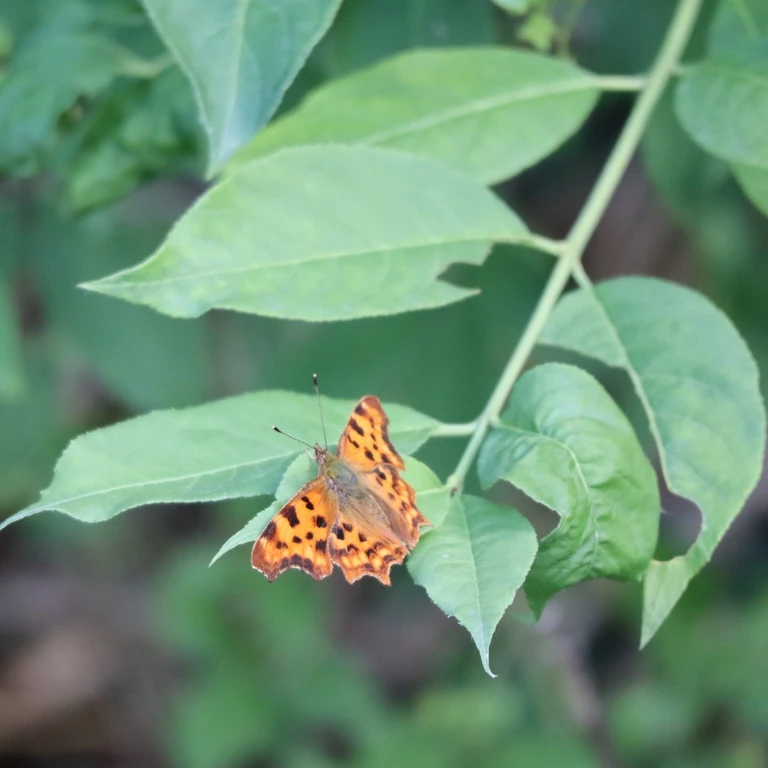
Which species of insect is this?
Polygonia c-album
